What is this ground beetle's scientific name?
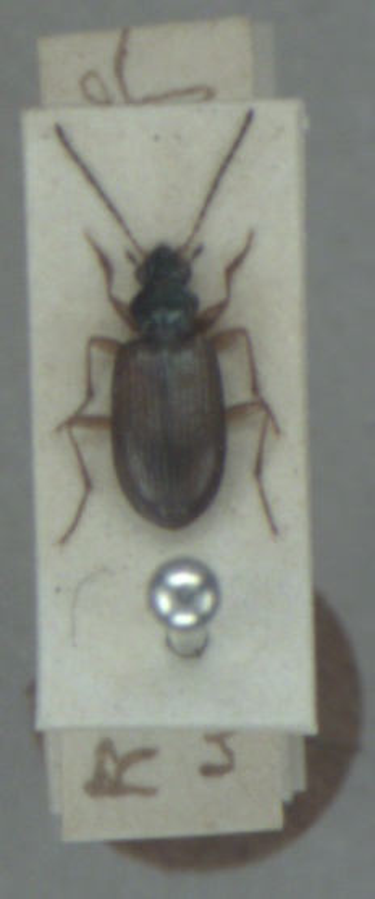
Bembidion testaceum
